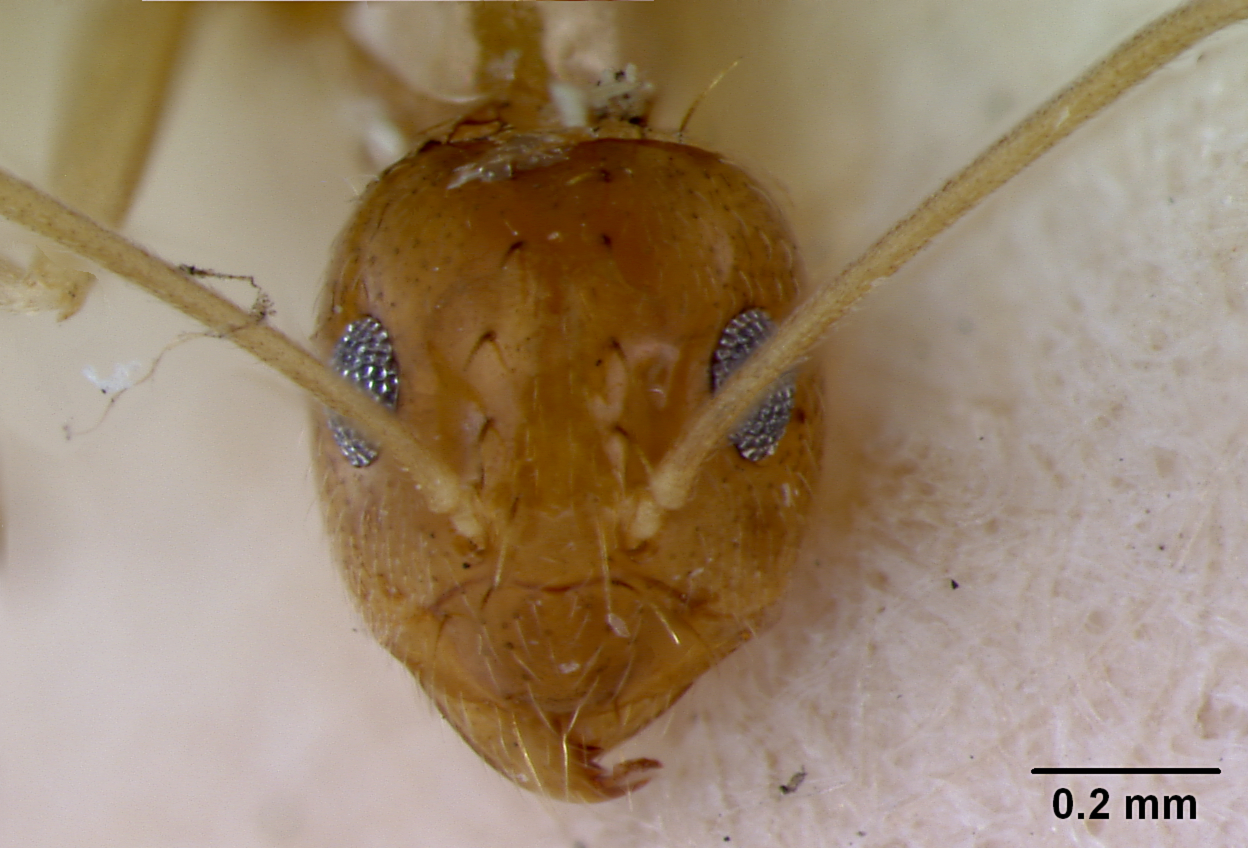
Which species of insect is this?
Prenolepis foreli
